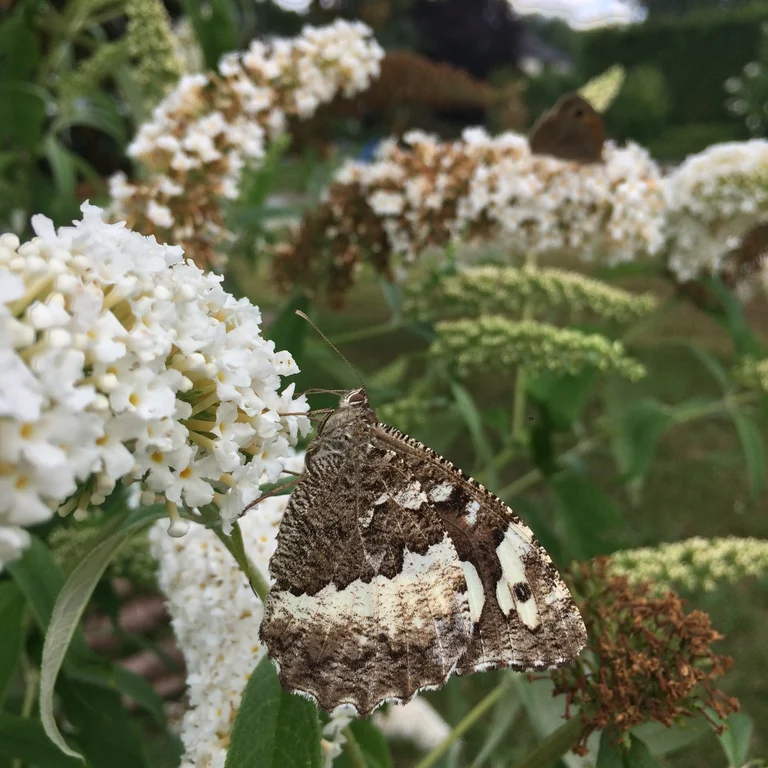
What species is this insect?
Brintesia circe
